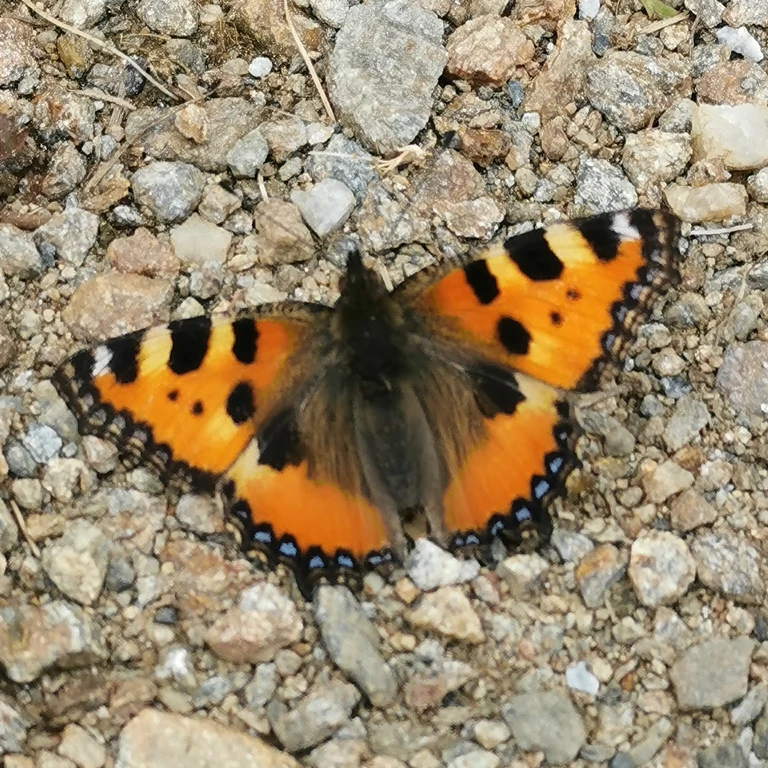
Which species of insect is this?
Aglais urticae
